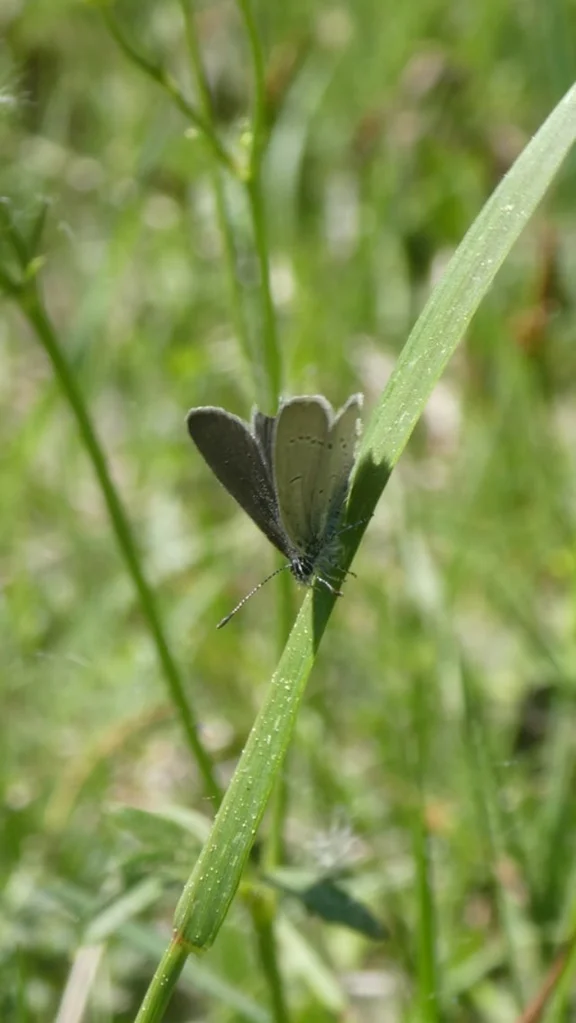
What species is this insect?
Cupido minimus
